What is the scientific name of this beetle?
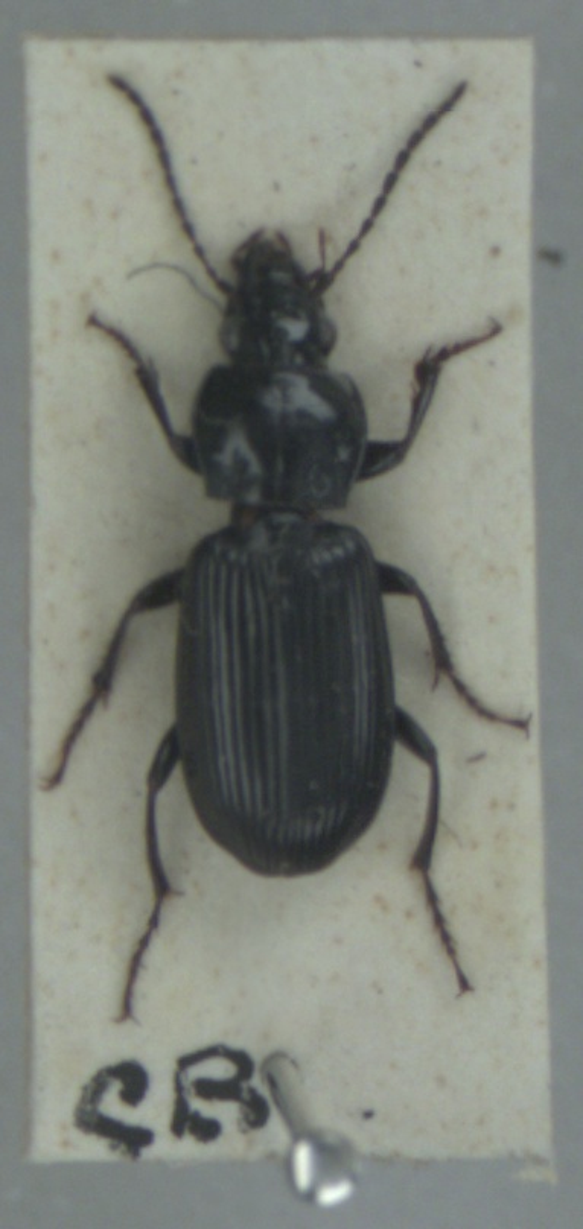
Pterostichus anthracinus
